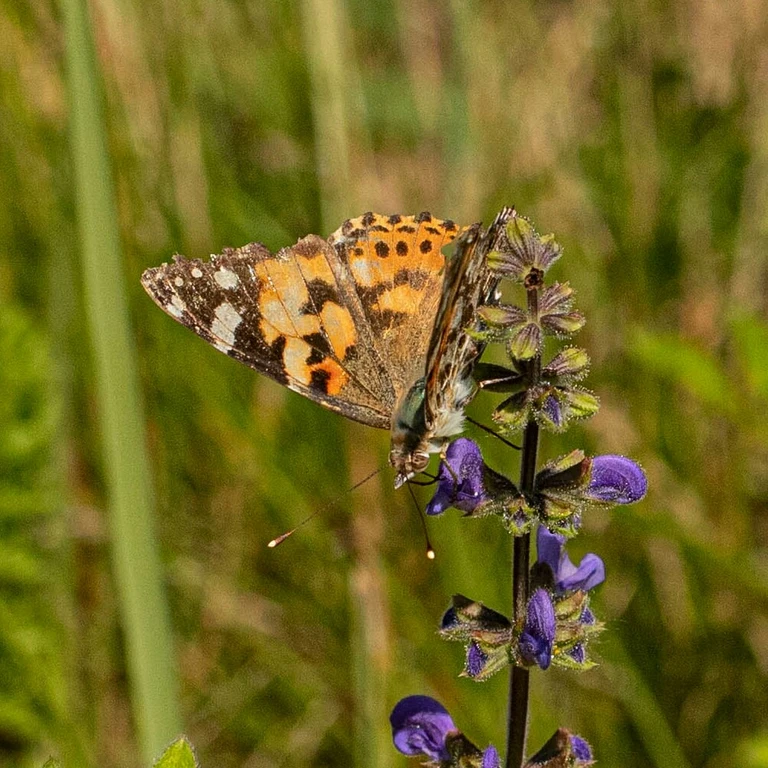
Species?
Vanessa cardui
